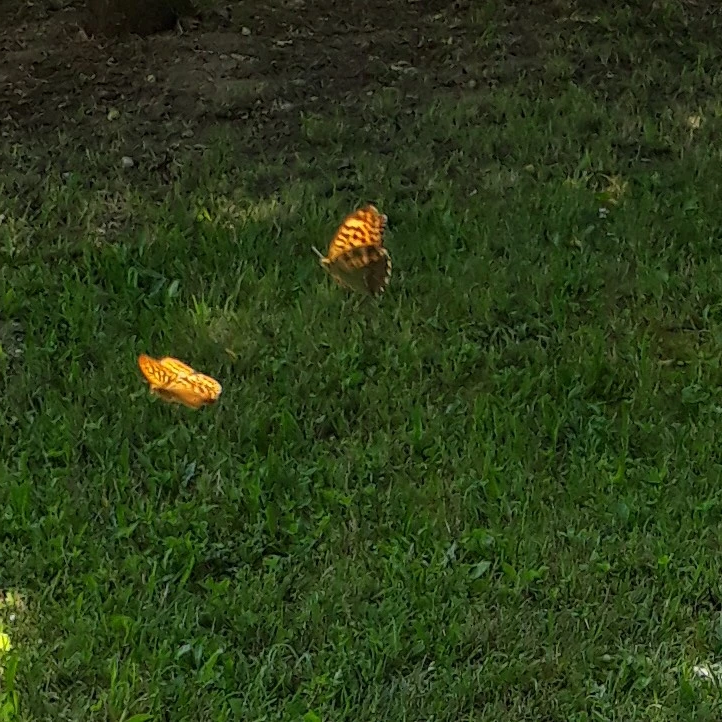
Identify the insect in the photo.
Argynnis paphia
